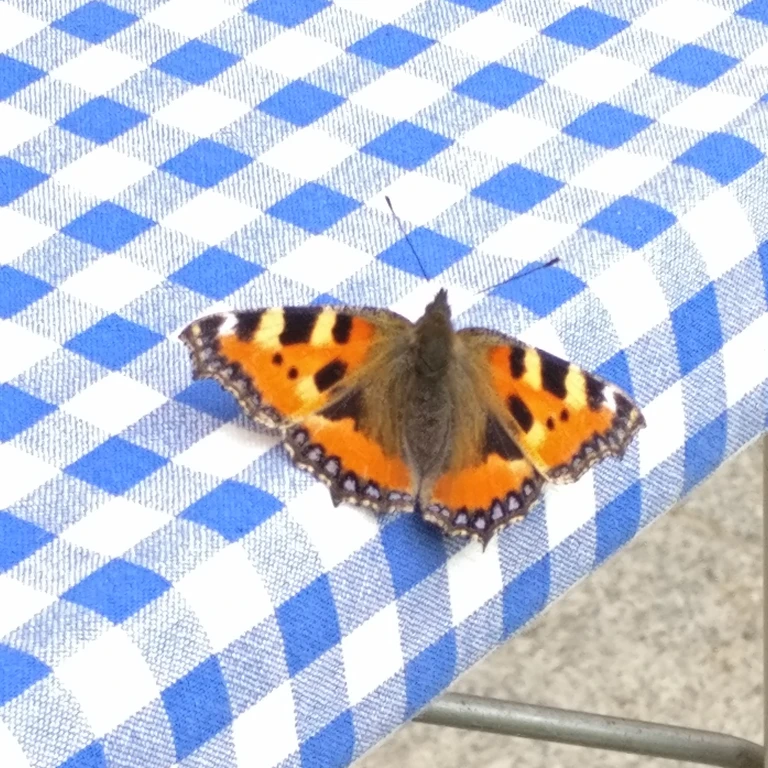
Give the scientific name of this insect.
Aglais urticae
